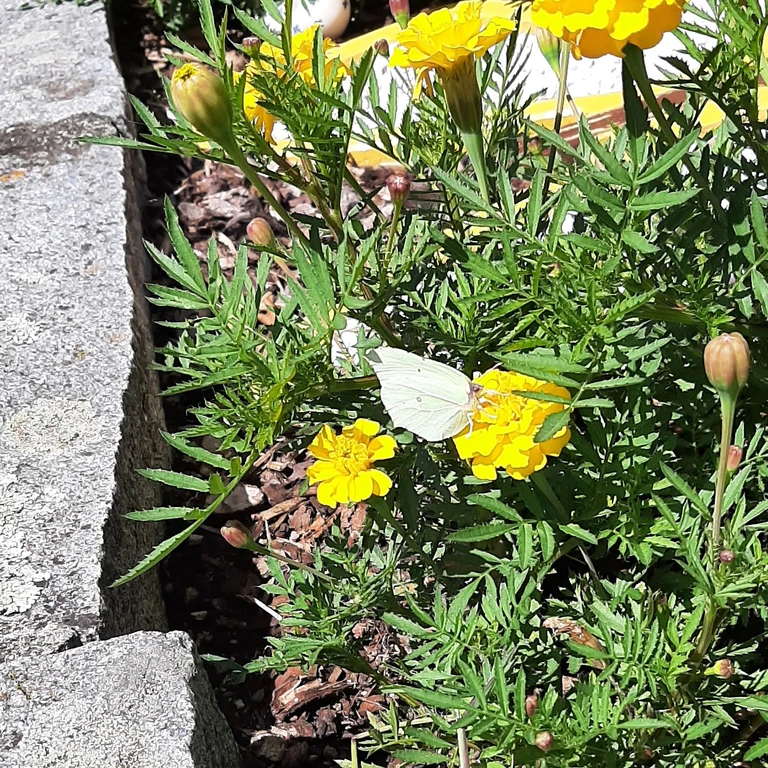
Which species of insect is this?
Gonepteryx rhamni
